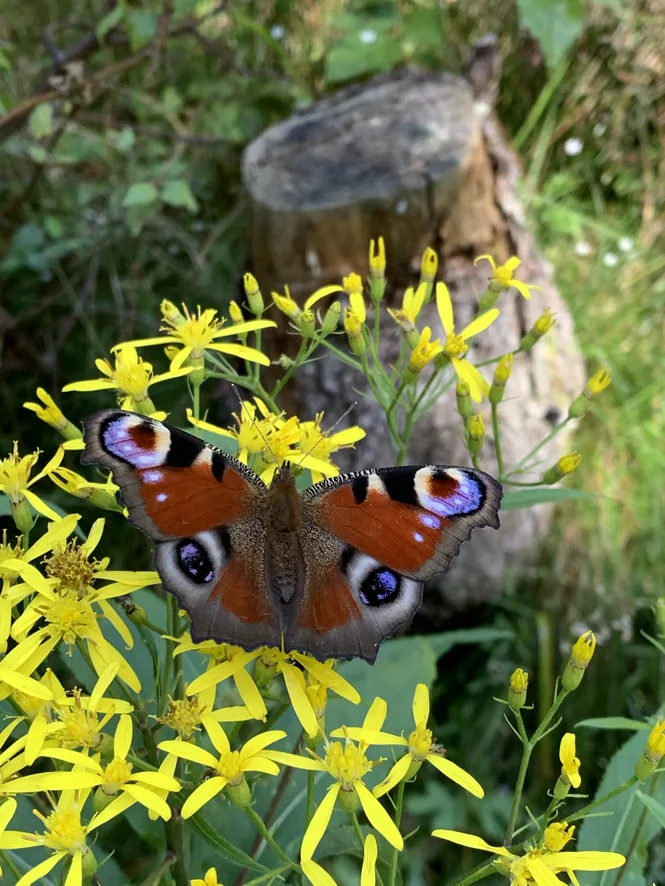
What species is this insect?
Aglais io
